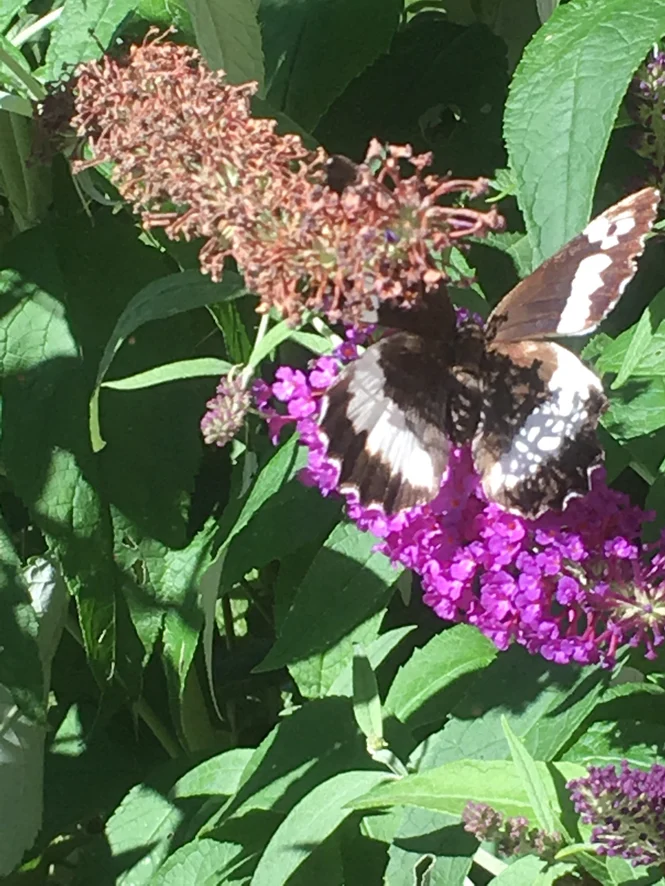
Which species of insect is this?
Brintesia circe
